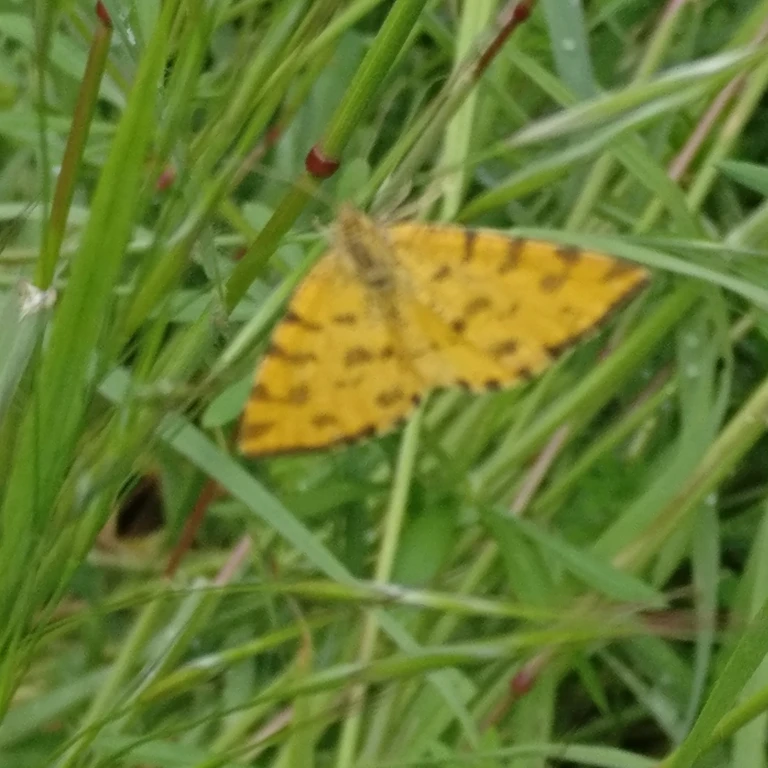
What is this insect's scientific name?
Pseudopanthera macularia
